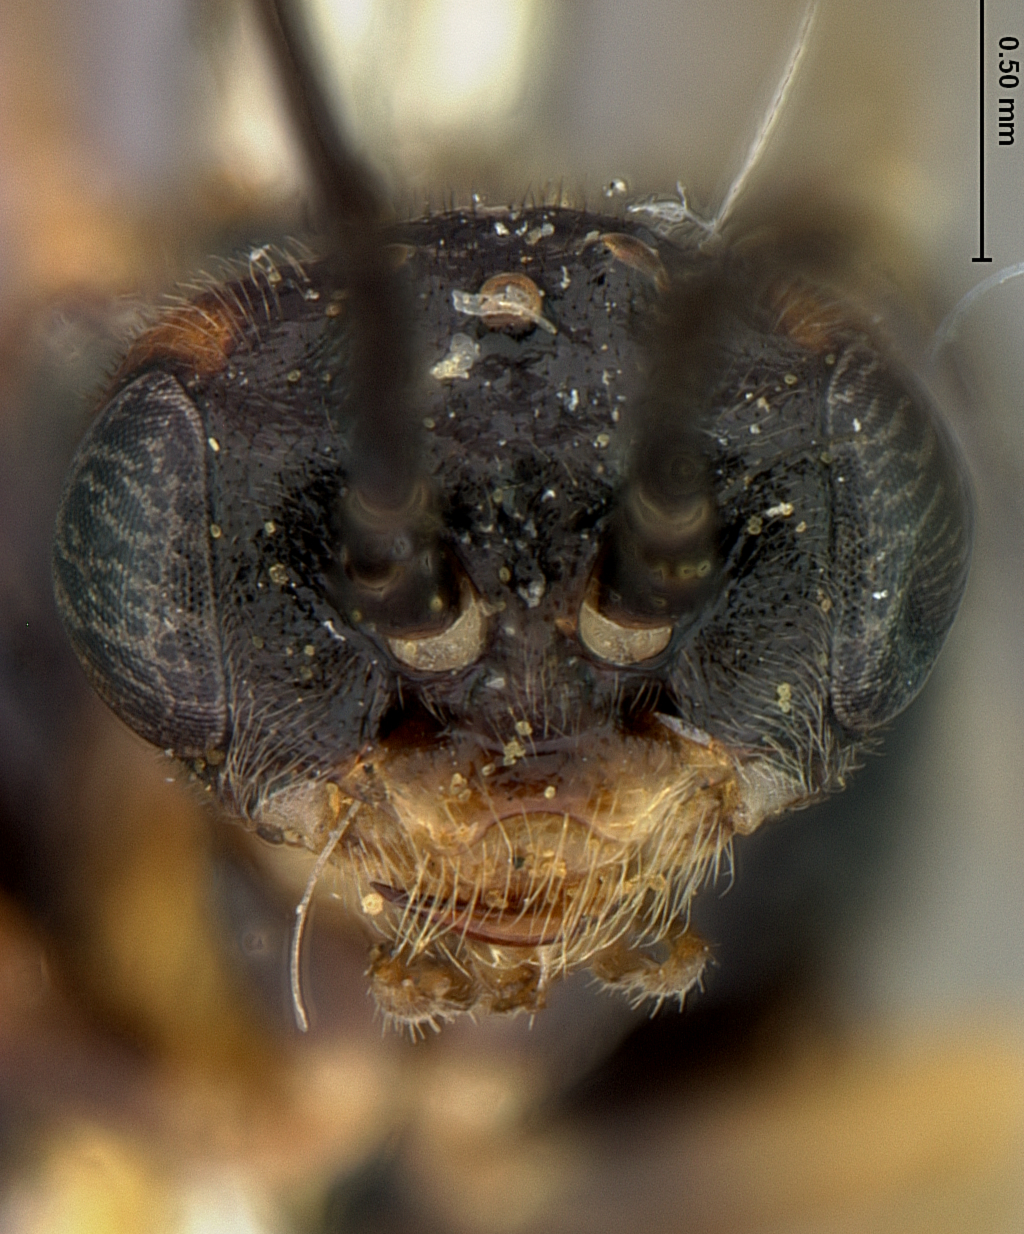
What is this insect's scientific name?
Pteronus hypomelas
